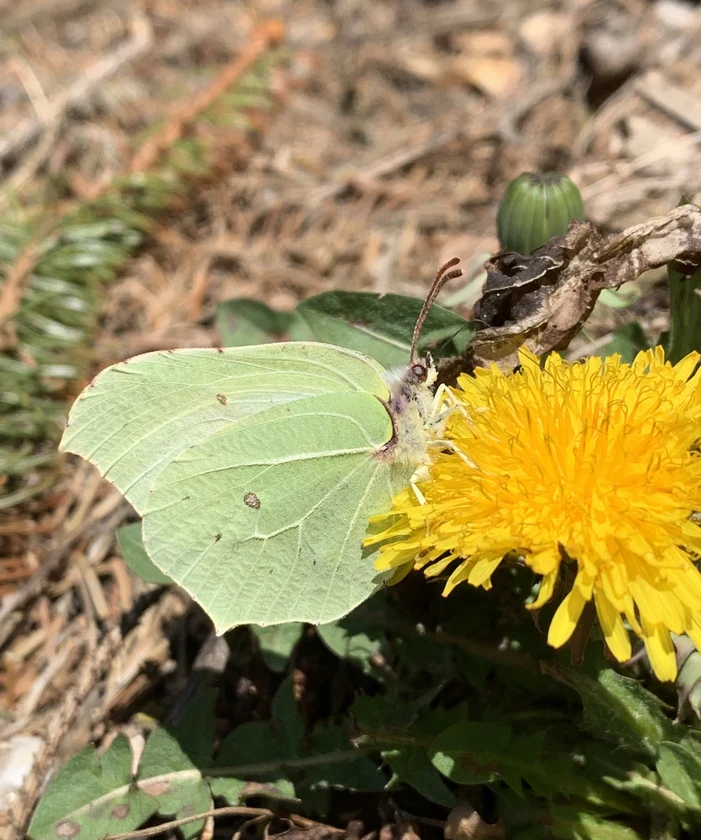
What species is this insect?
Gonepteryx rhamni
